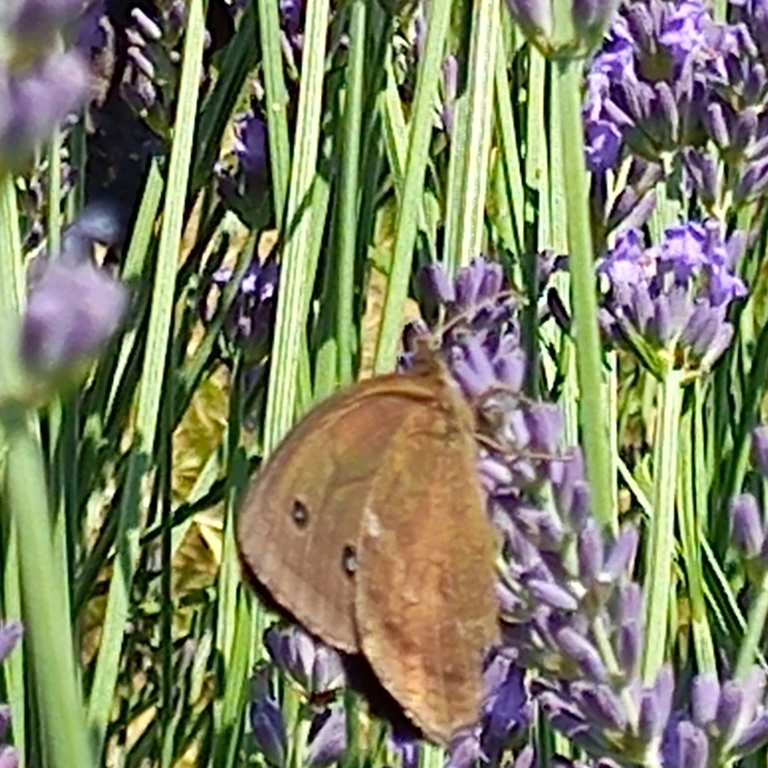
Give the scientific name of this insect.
Minois dryas
